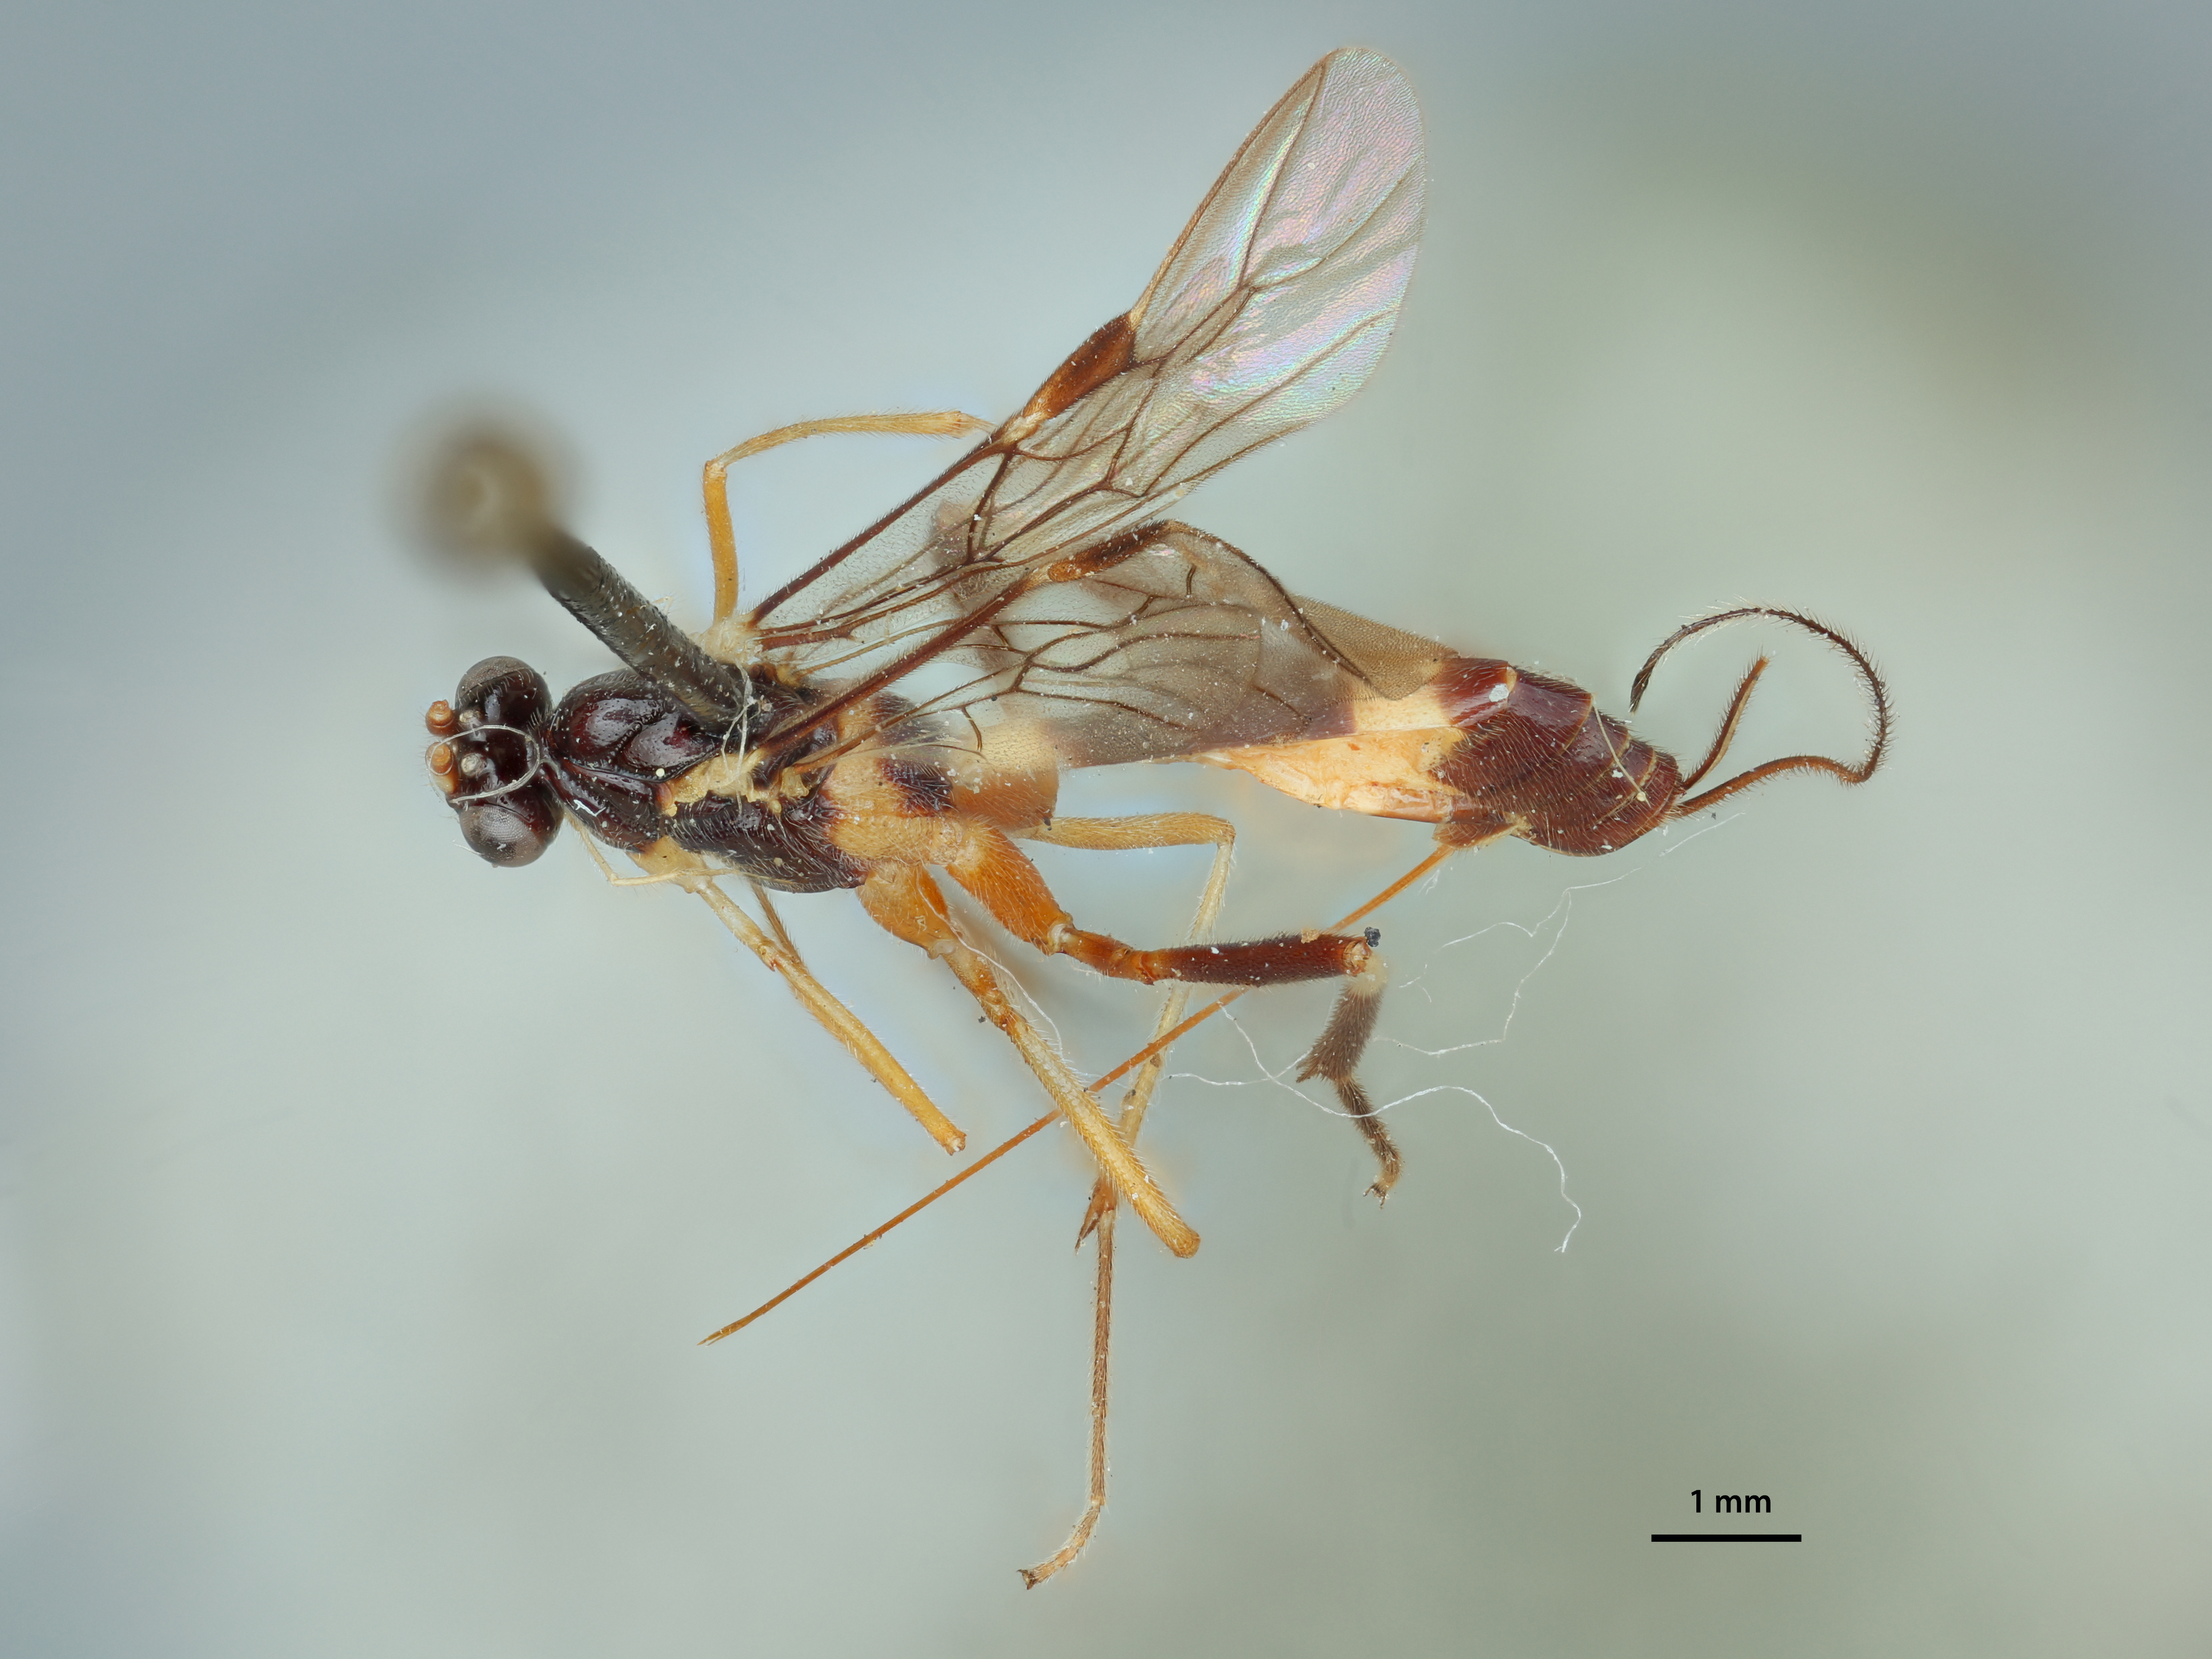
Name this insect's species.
Macrocentrus philippinensis
